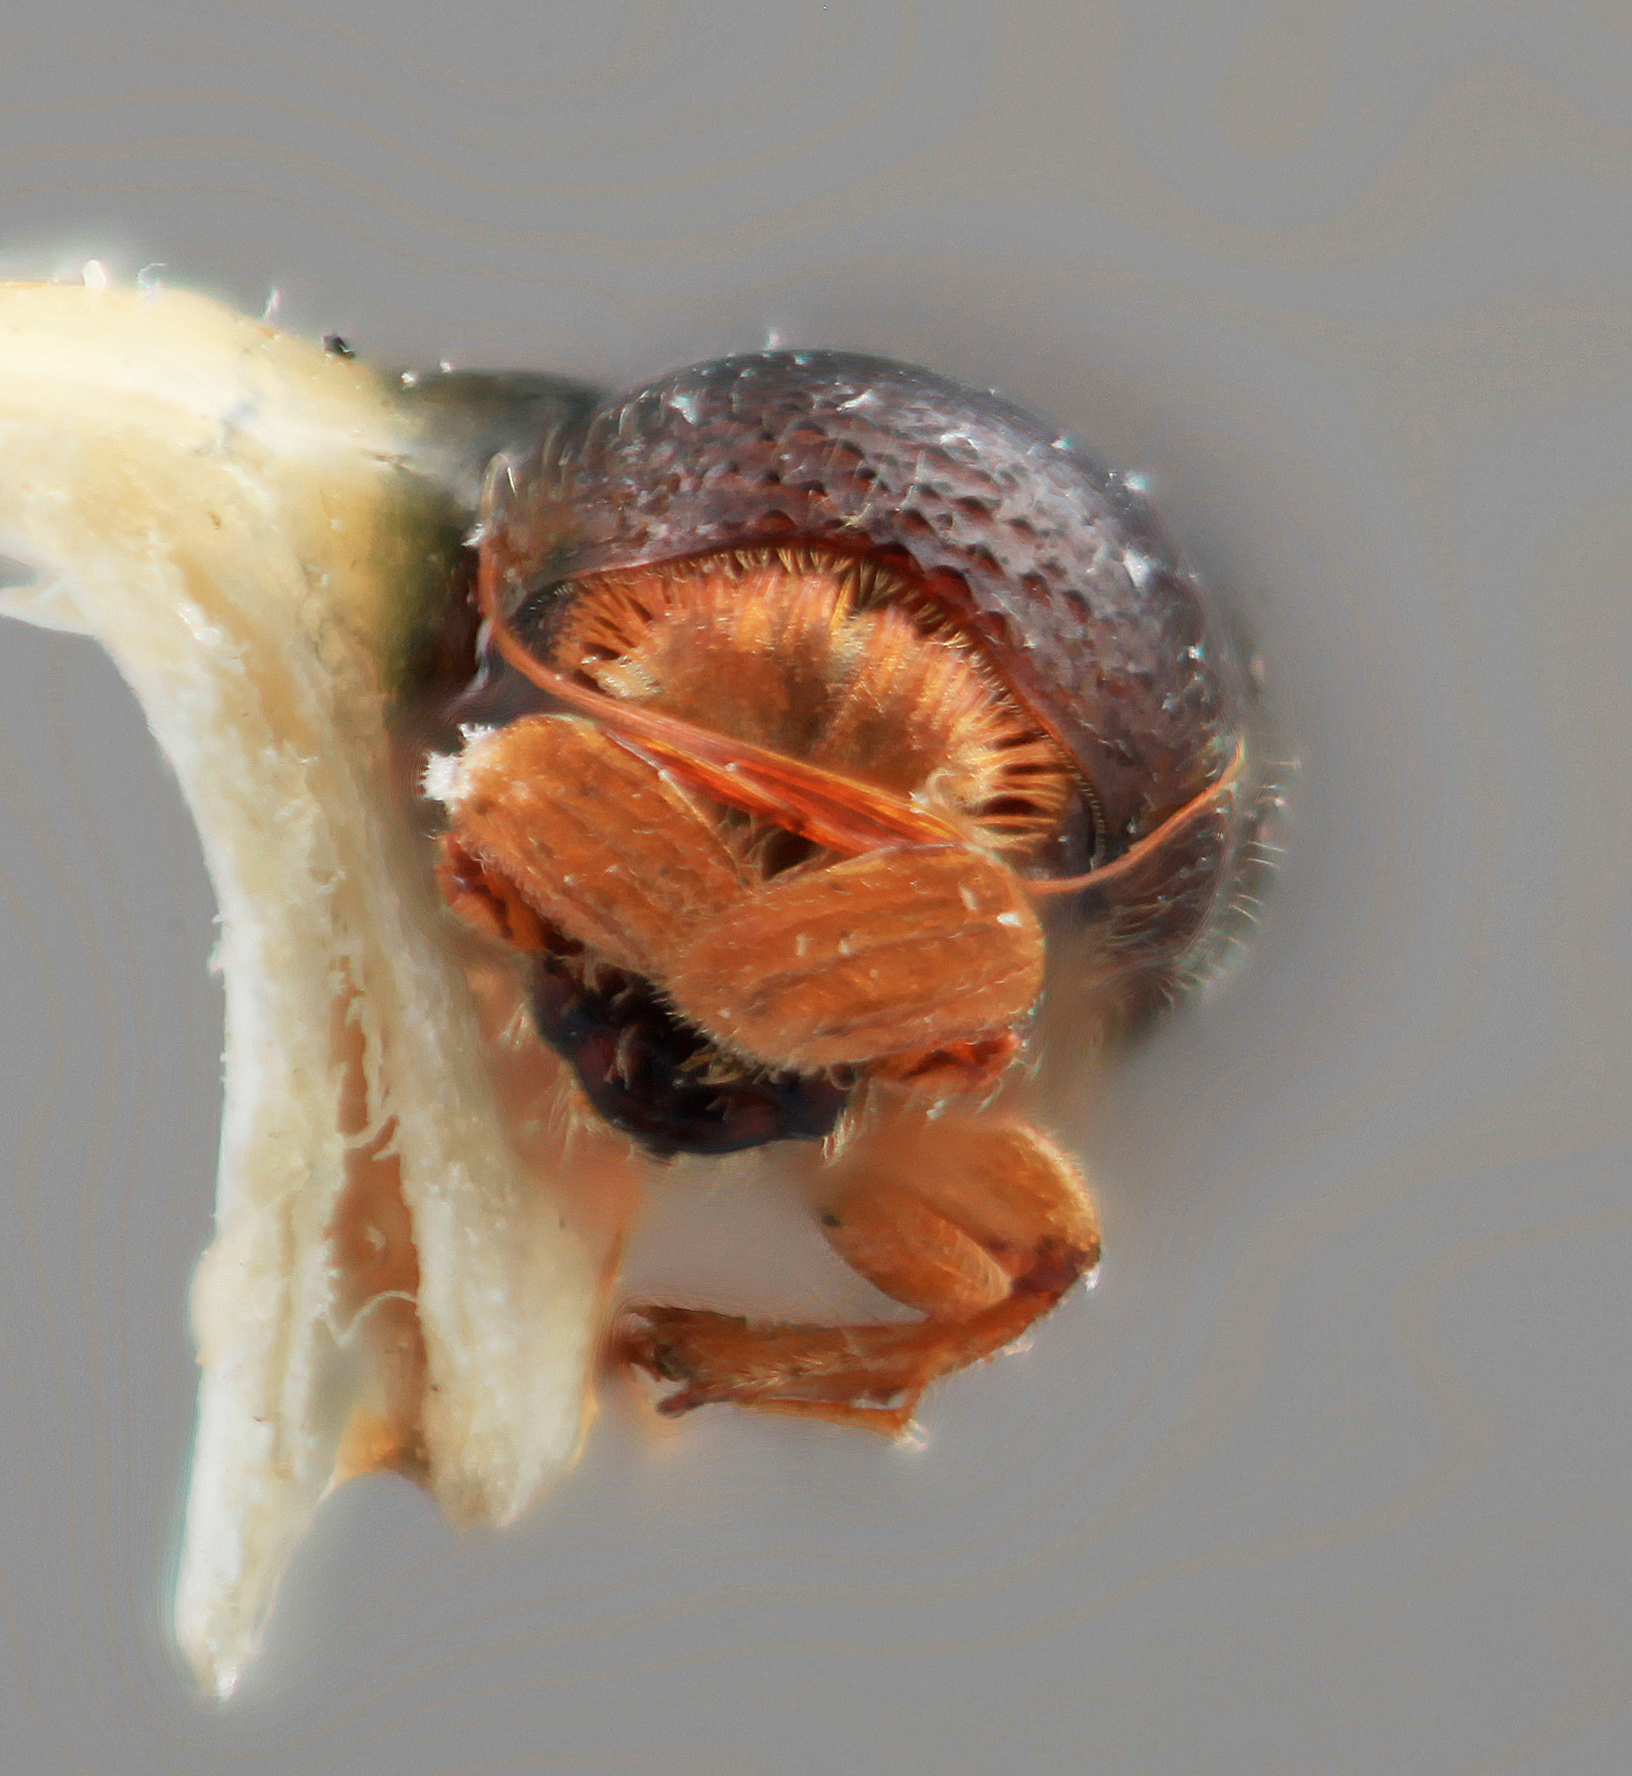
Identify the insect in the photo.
Corthylus concisus
